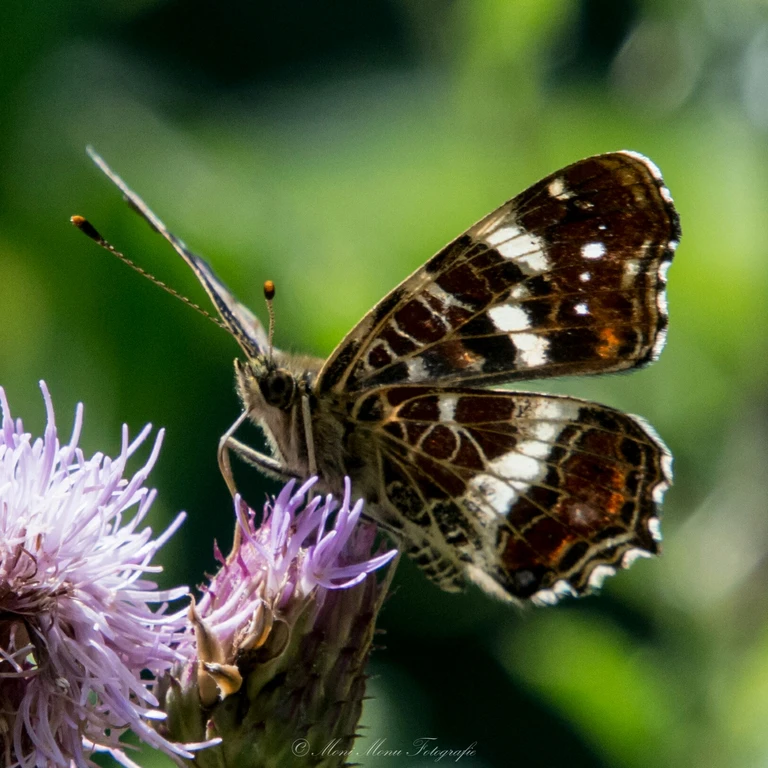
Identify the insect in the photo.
Araschnia levana
